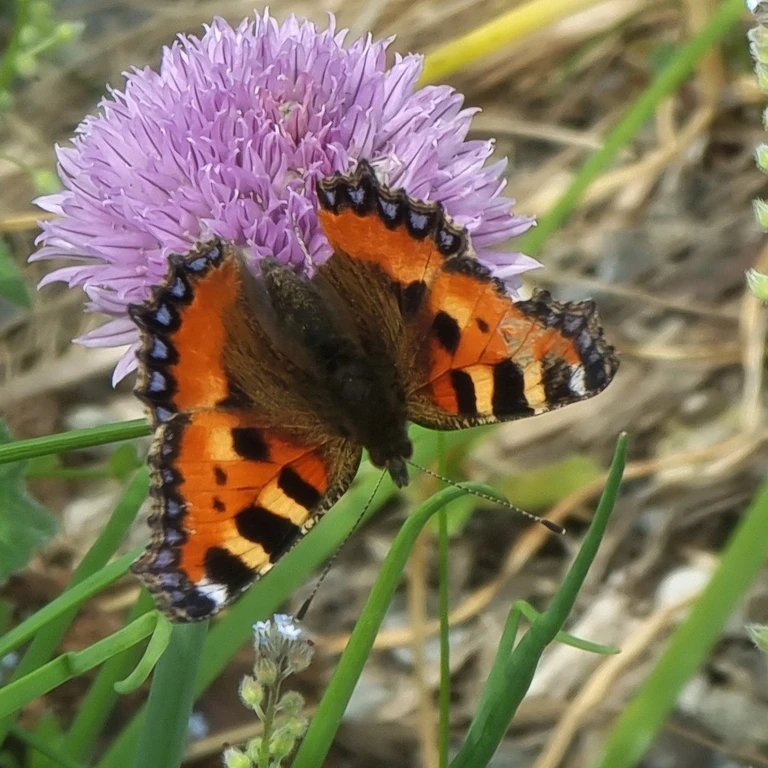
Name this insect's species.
Aglais urticae
